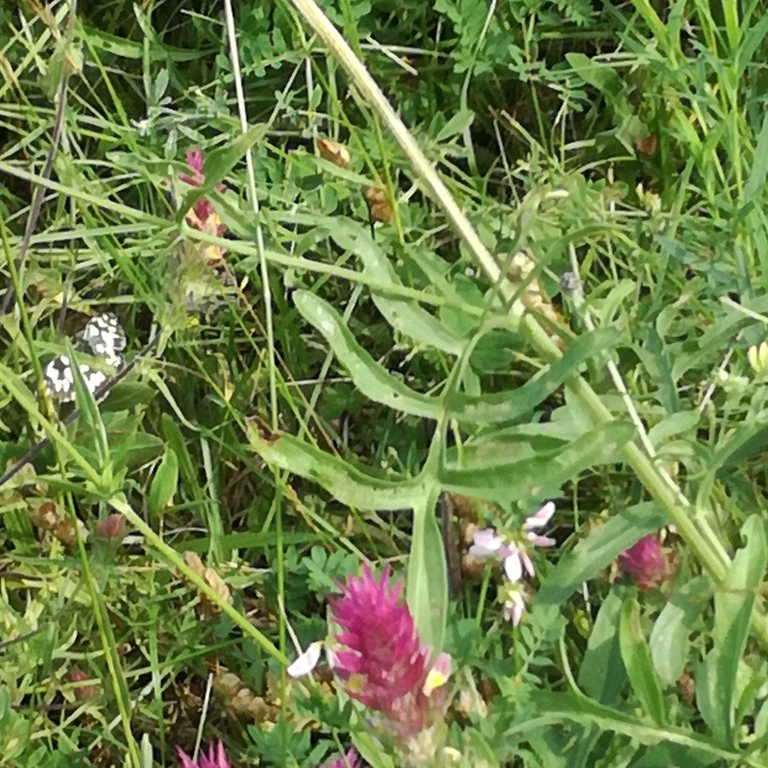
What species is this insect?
Melanargia galathea
